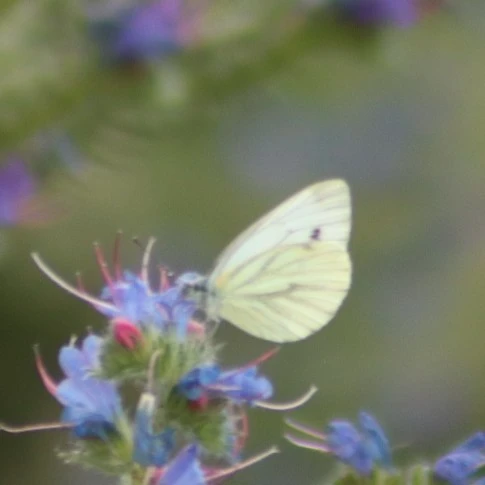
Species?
Pieris napi
